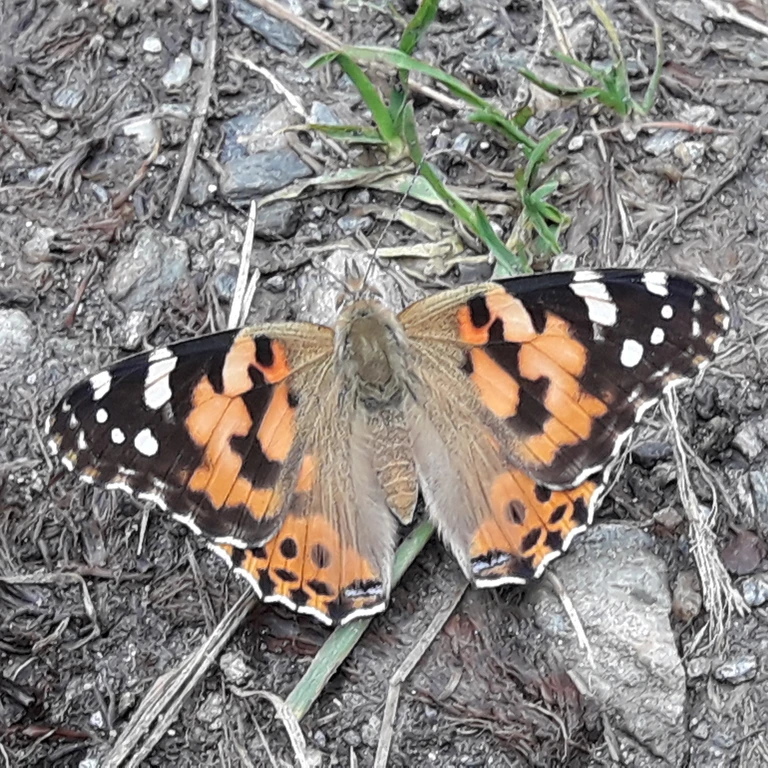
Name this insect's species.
Vanessa cardui
